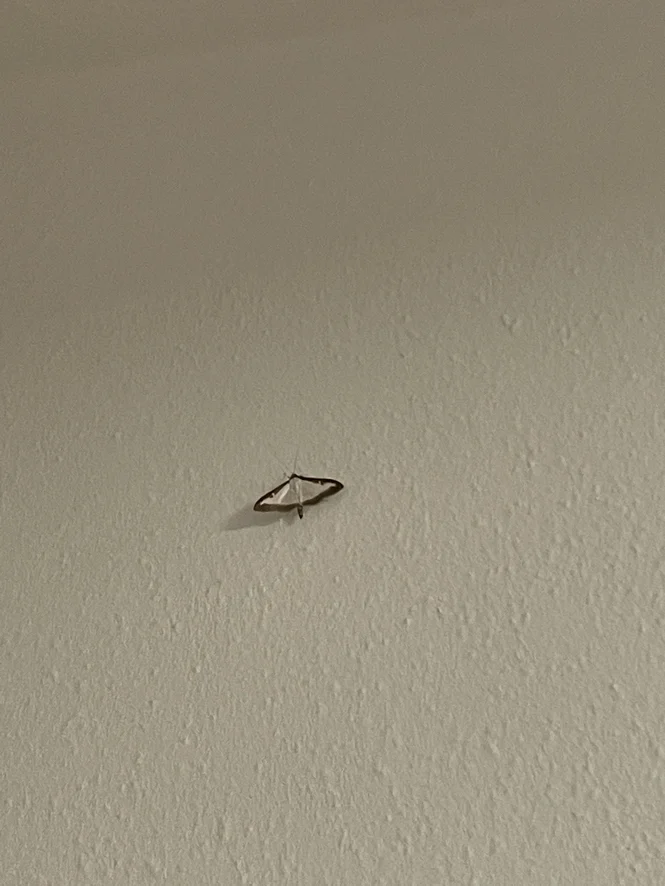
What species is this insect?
Cydalima perspectalis
